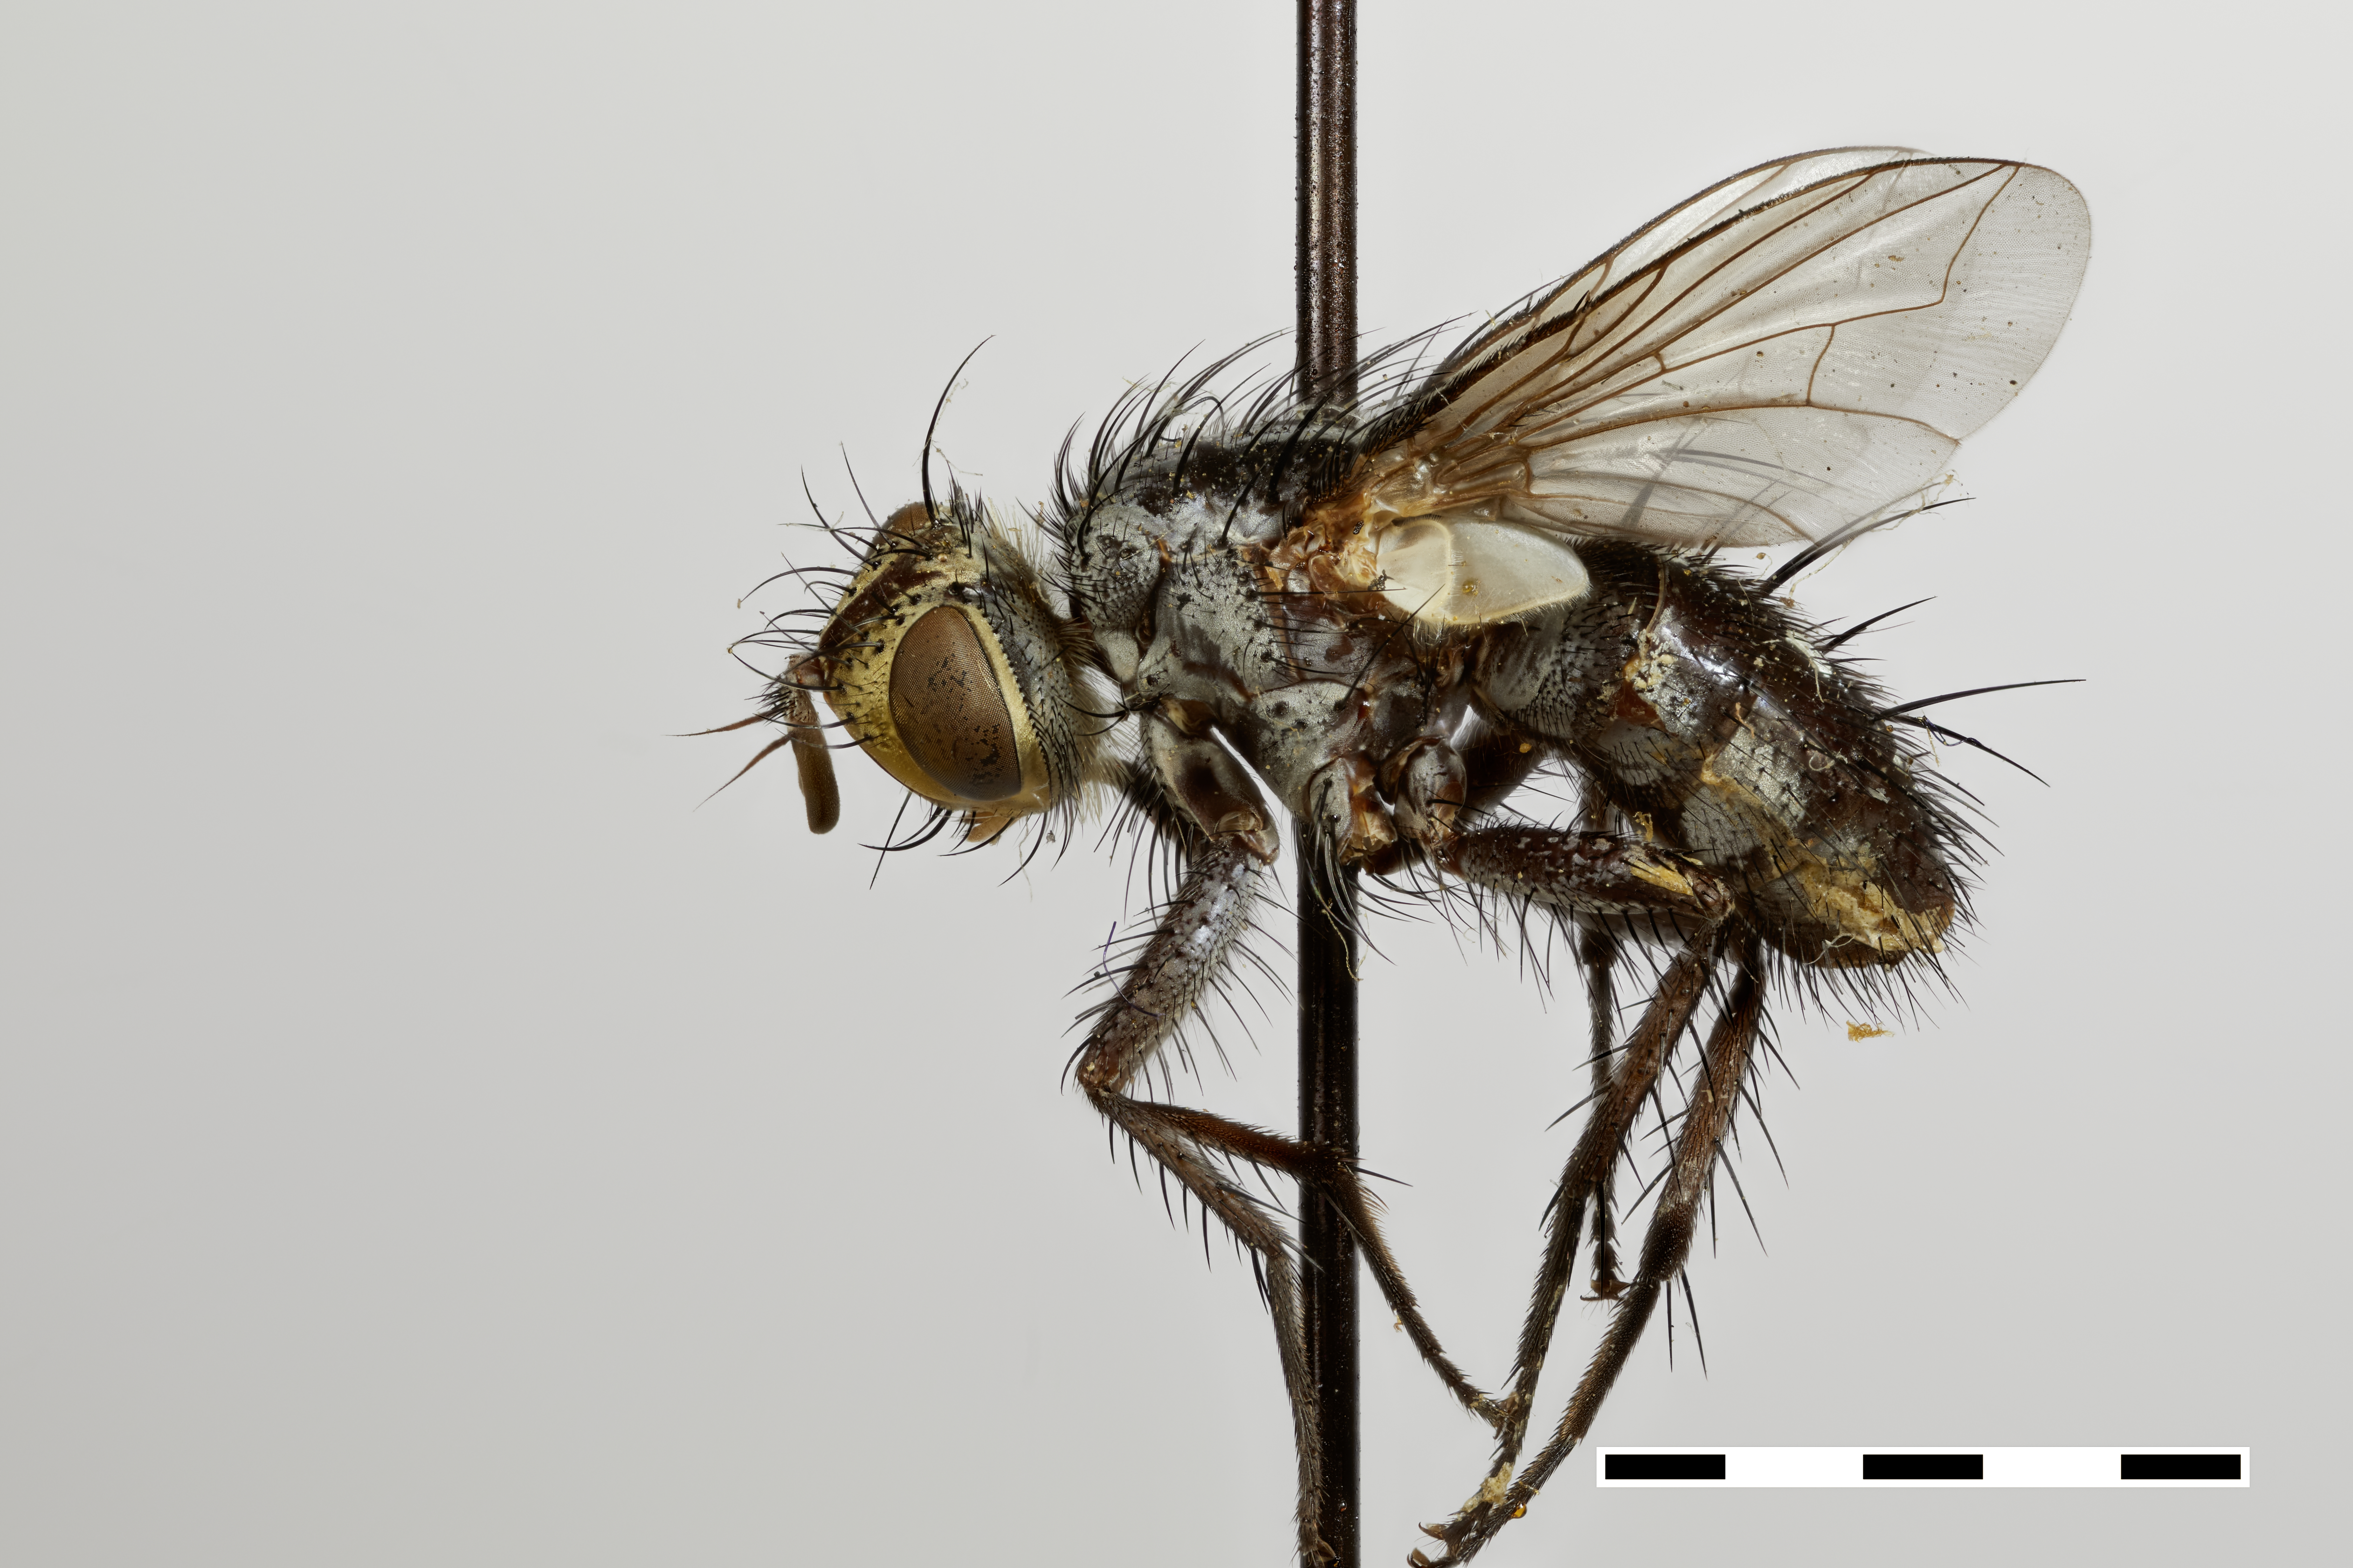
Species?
Neothelaira dexina
